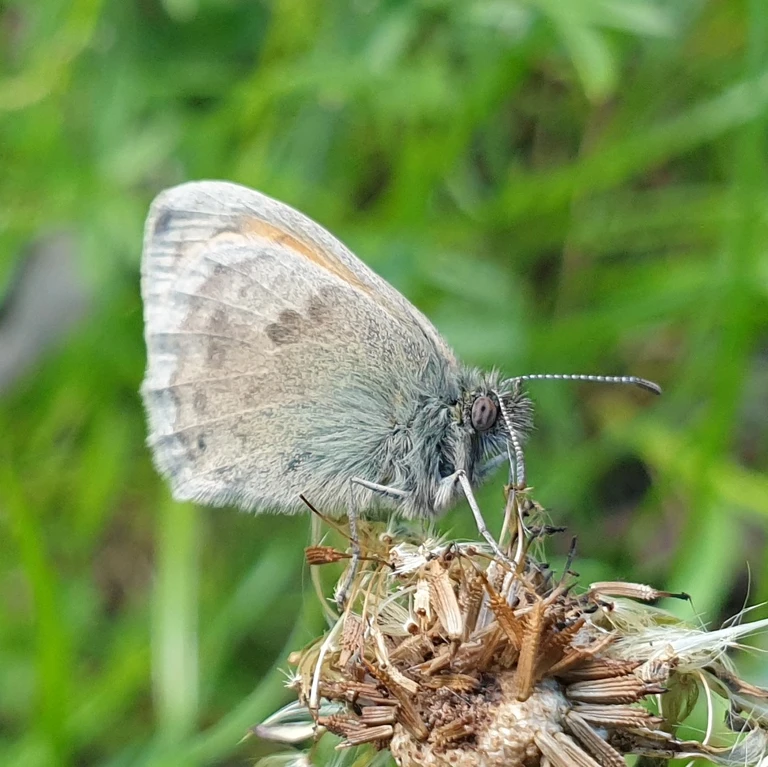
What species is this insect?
Coenonympha pamphilus
